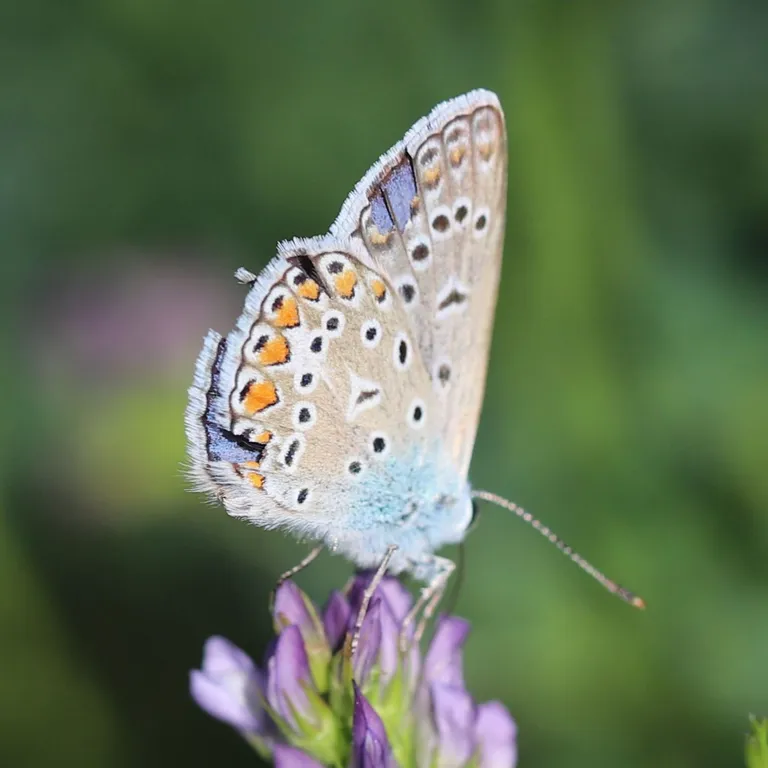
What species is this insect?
Polyommatus icarus
